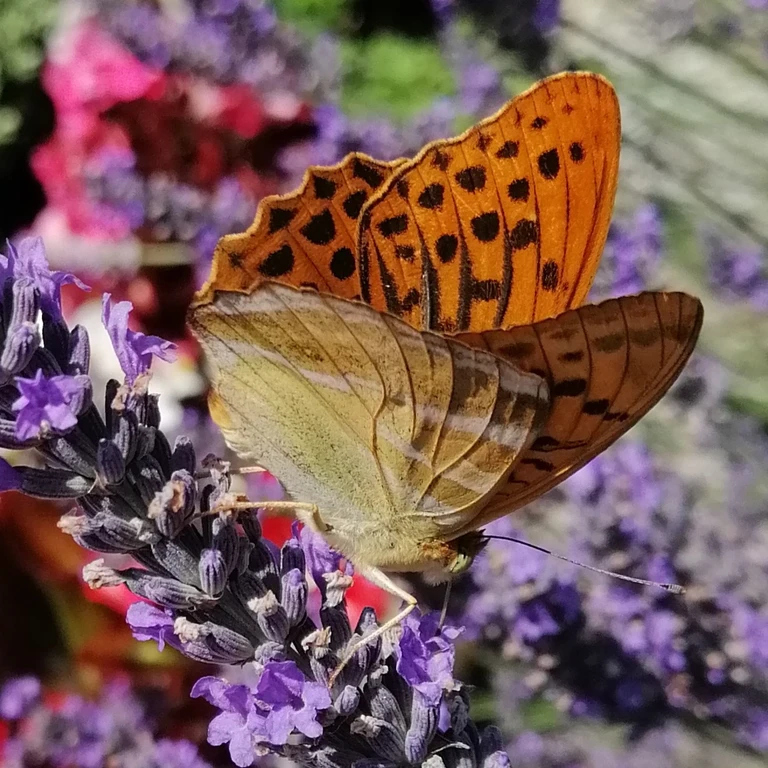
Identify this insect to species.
Argynnis paphia
